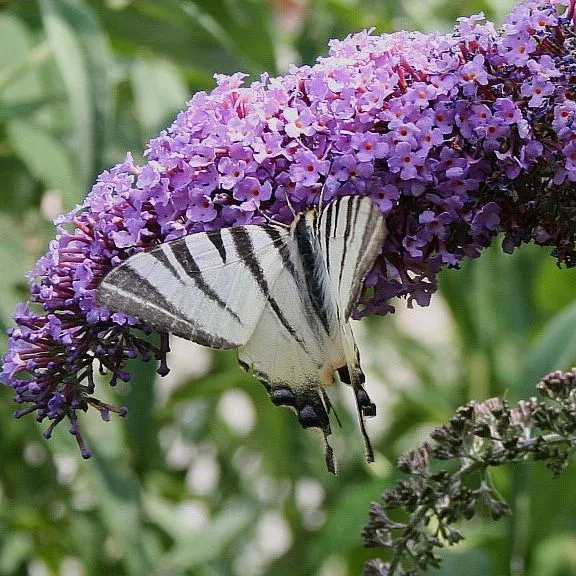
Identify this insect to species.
Iphiclides podalirius
